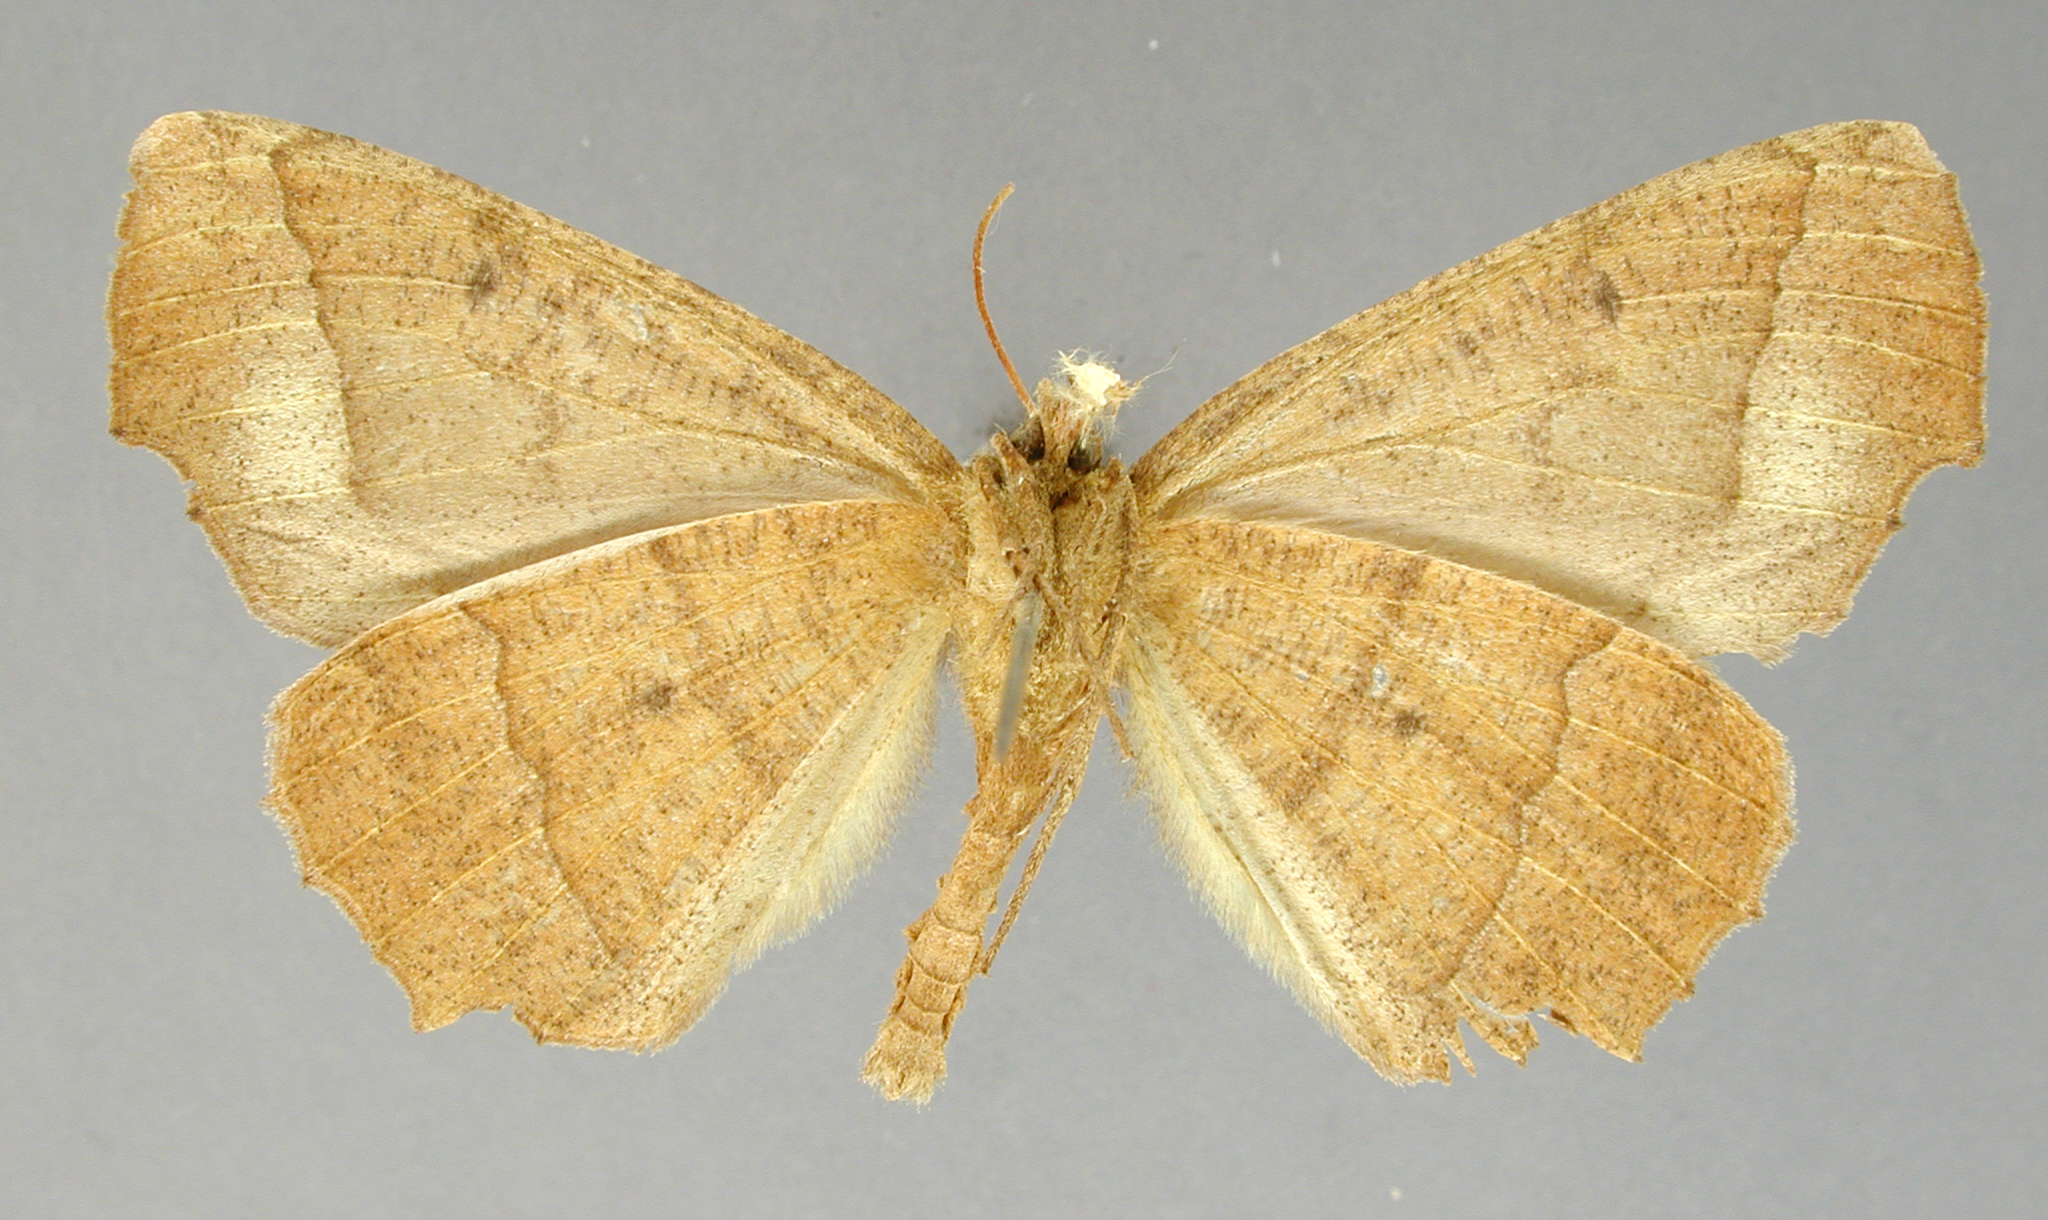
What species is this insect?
Phyllodonta inexcisa
